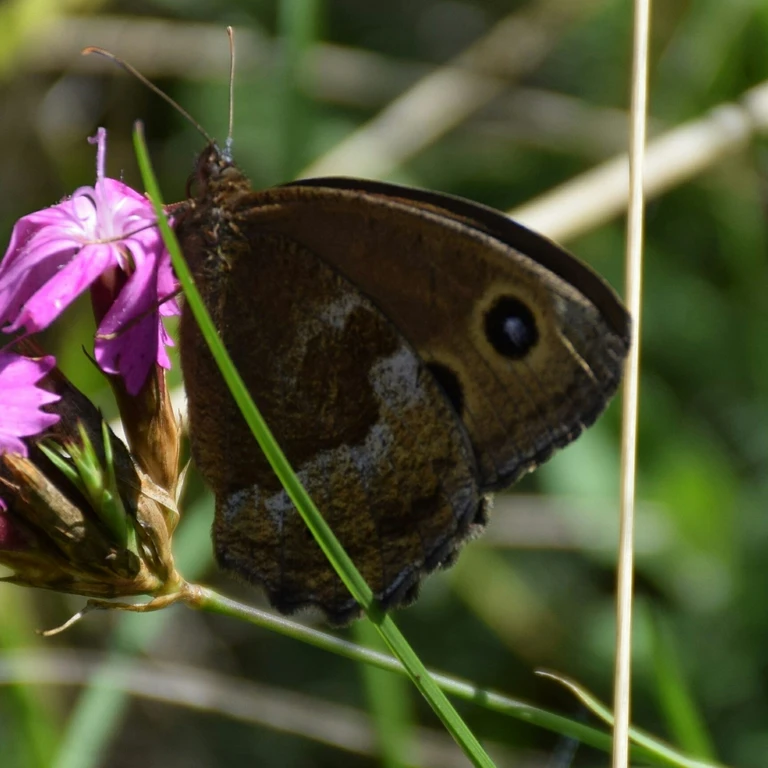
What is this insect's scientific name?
Minois dryas
